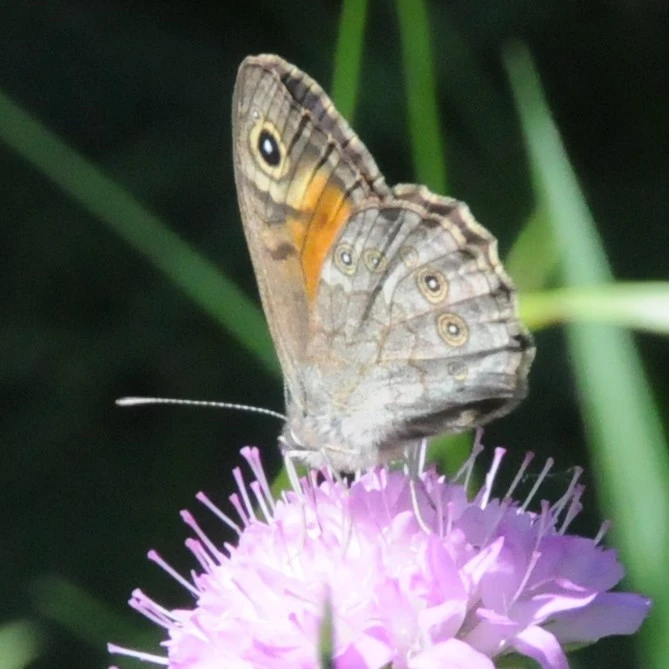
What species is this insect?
Lasiommata maera (also Pararge maera)
